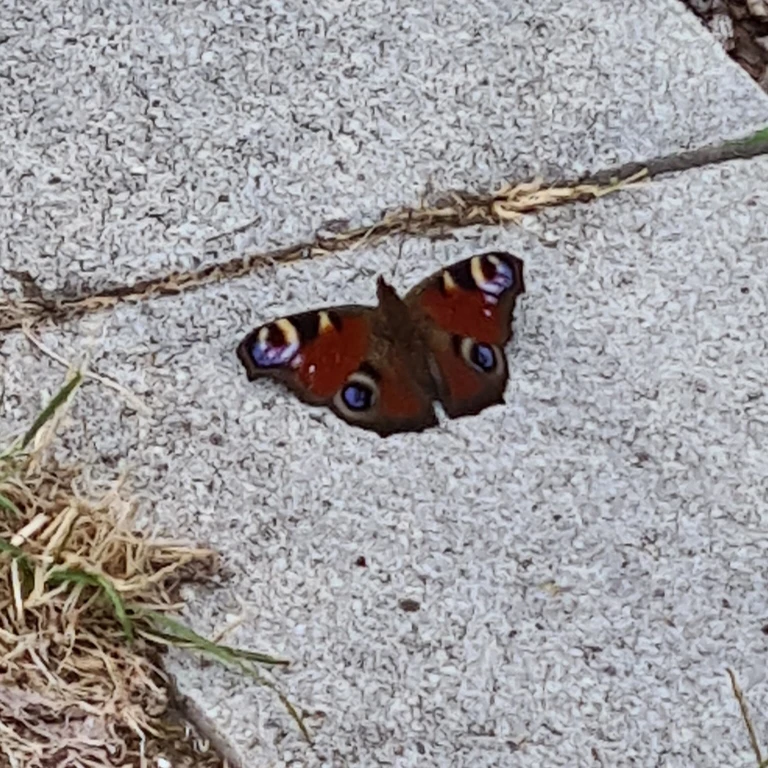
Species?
Aglais io
